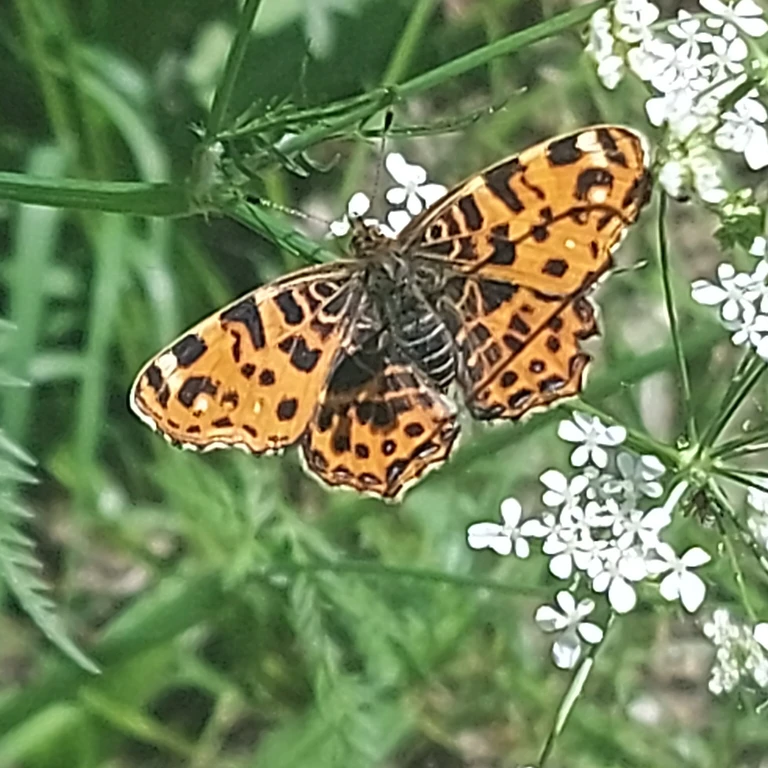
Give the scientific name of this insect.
Araschnia levana
